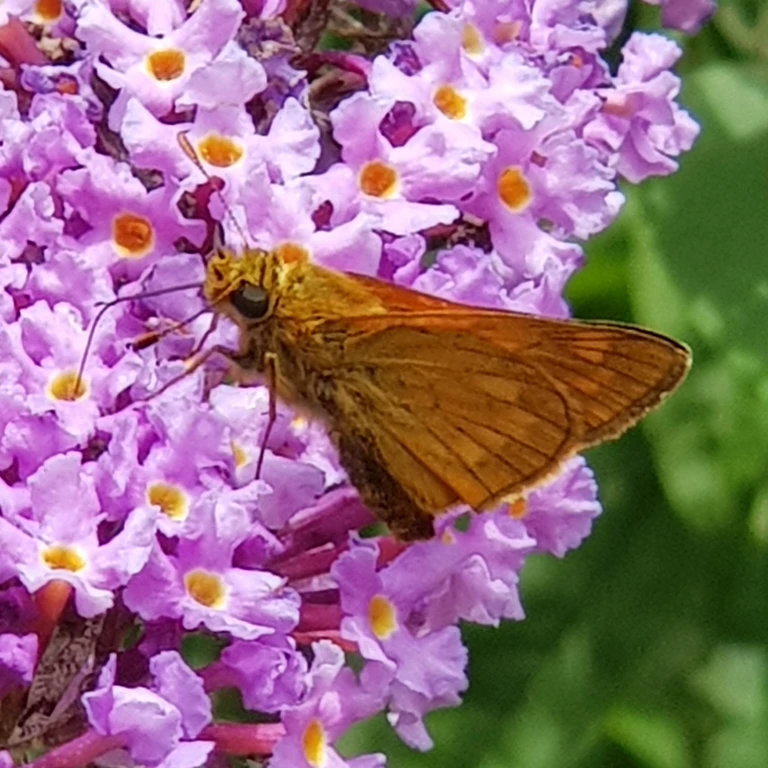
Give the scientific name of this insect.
Ochlodes sylvanus (also Ochlodes venata)
